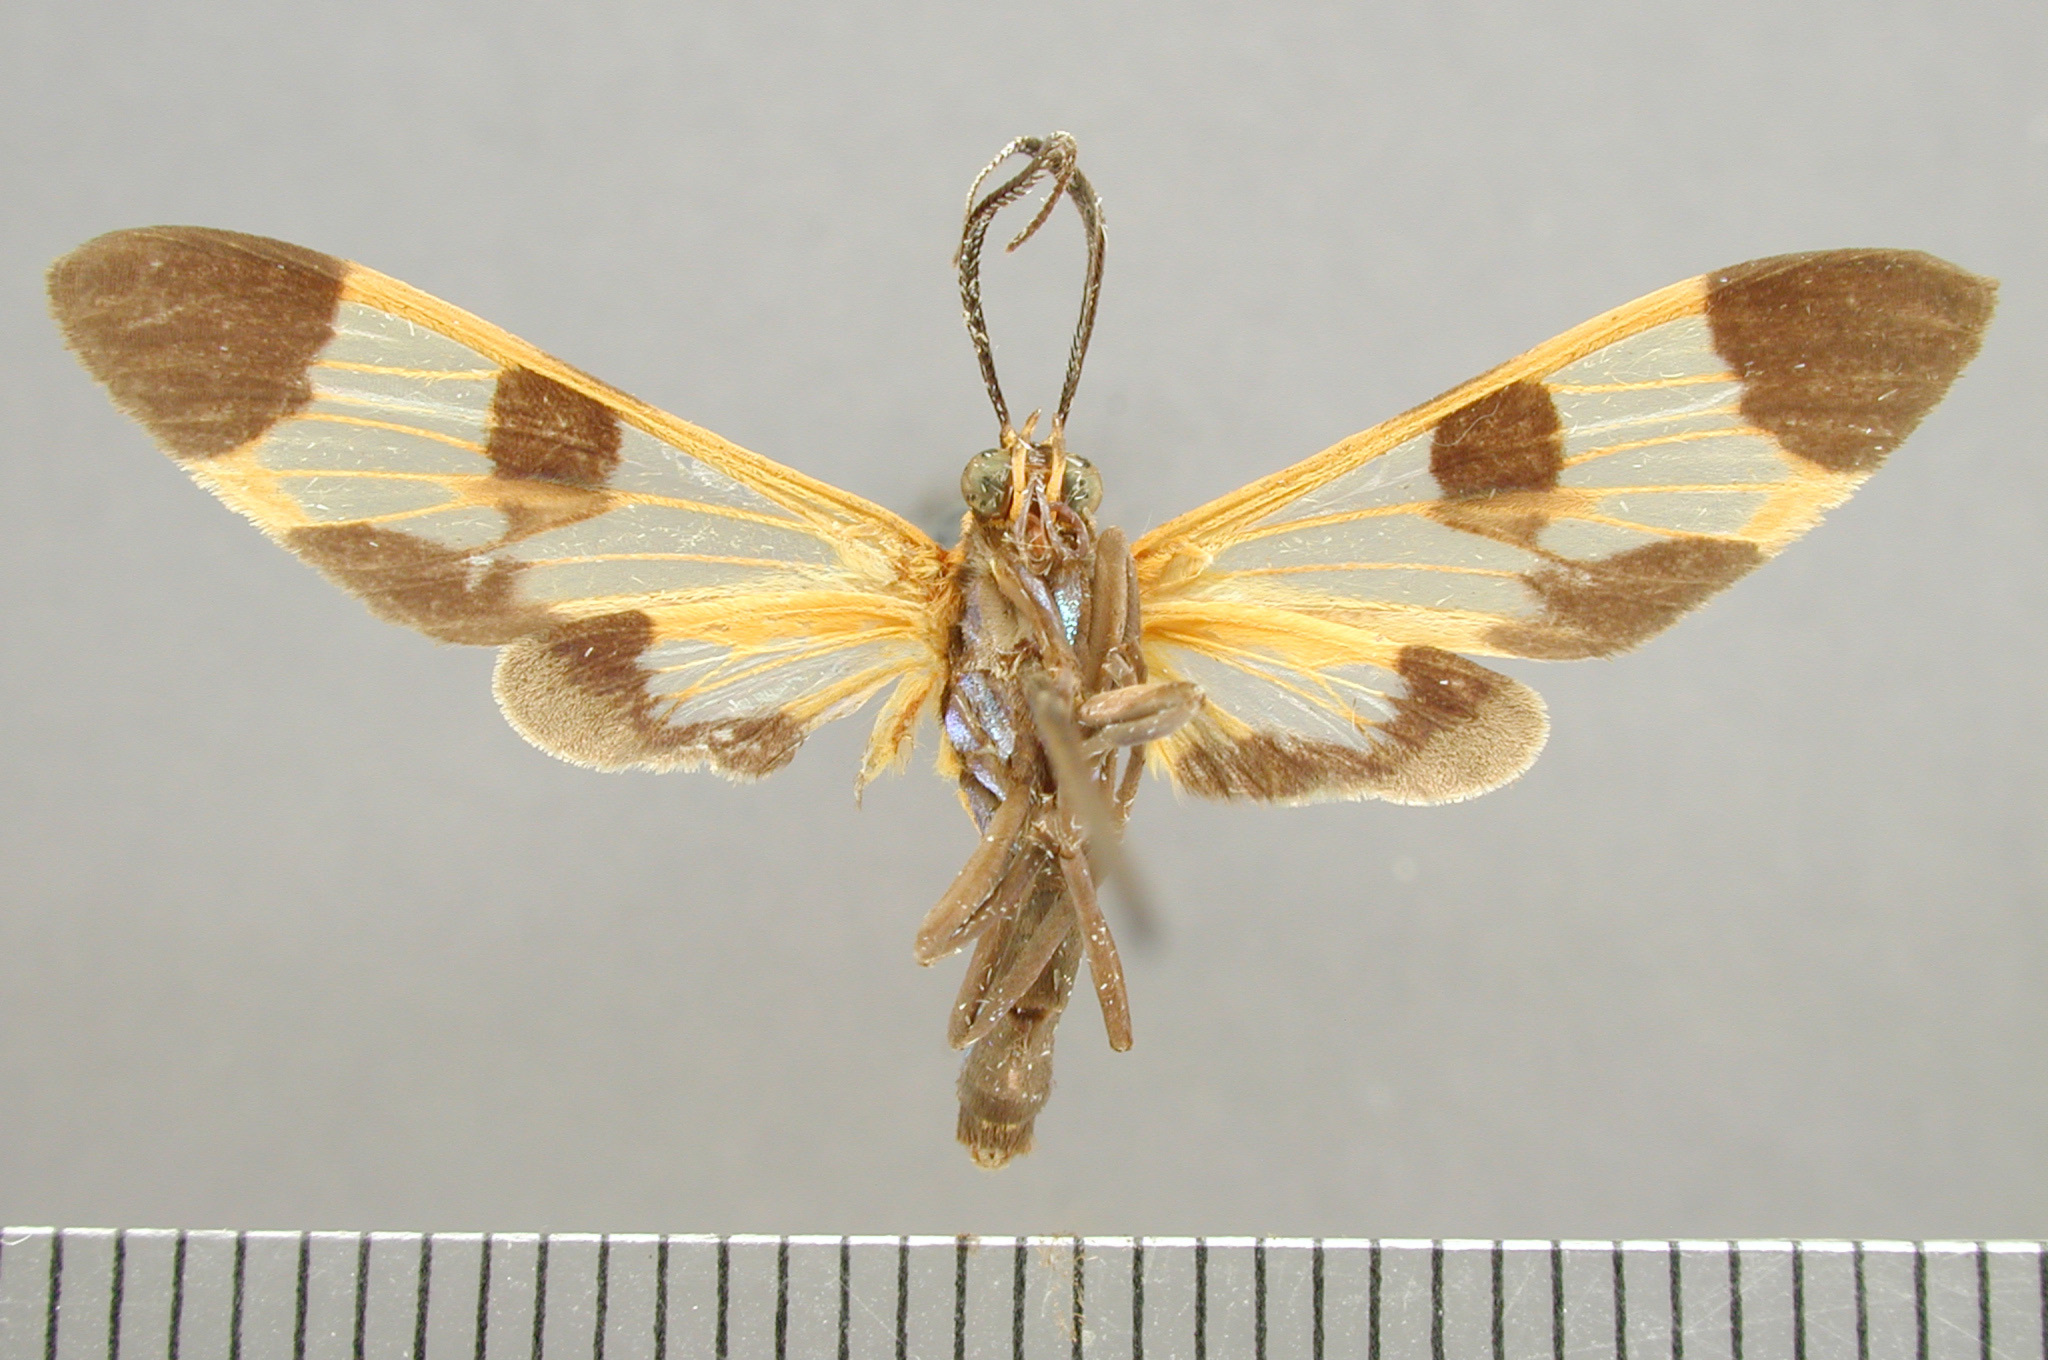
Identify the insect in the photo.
Dycladia mamha
